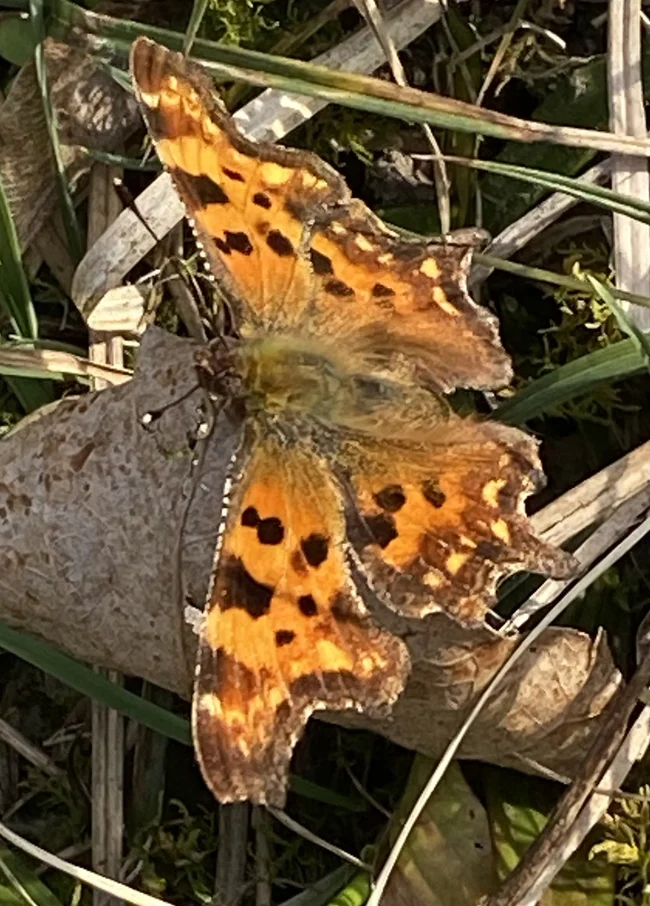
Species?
Polygonia c-album
